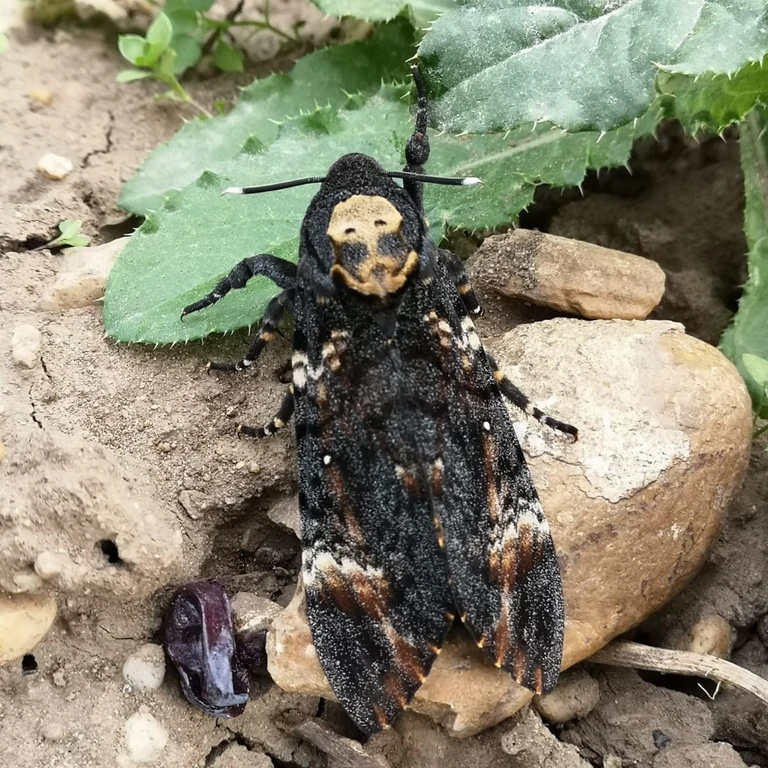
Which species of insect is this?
Acherontia atropos
